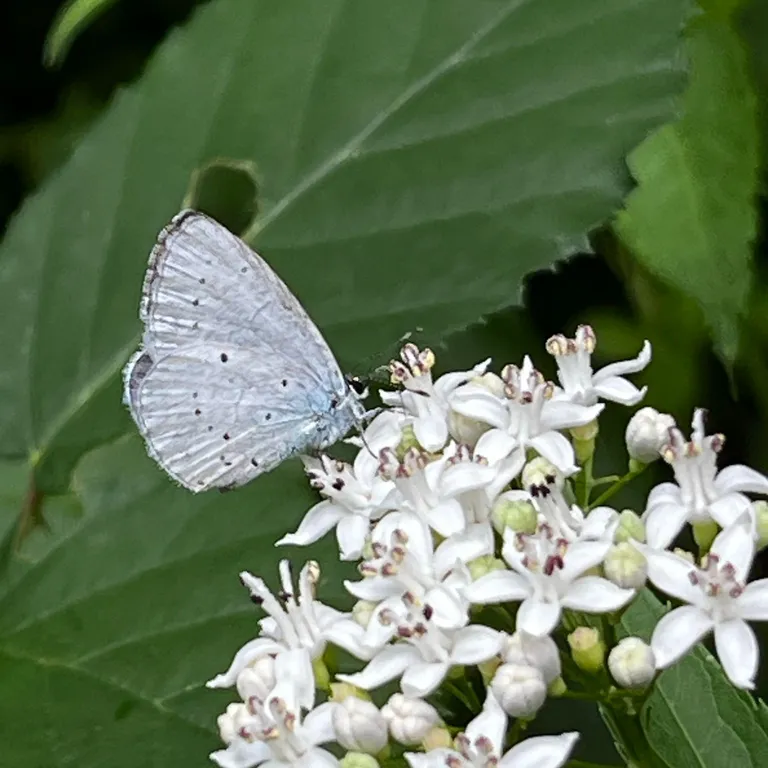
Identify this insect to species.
Celastrina argiolus
